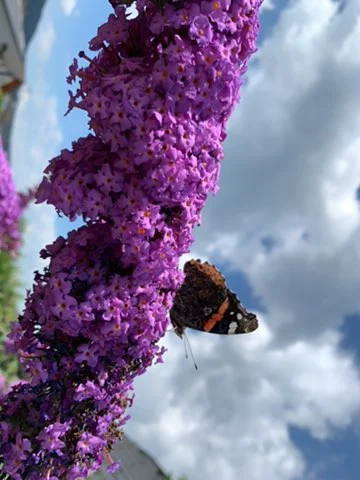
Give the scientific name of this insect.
Vanessa atalanta
